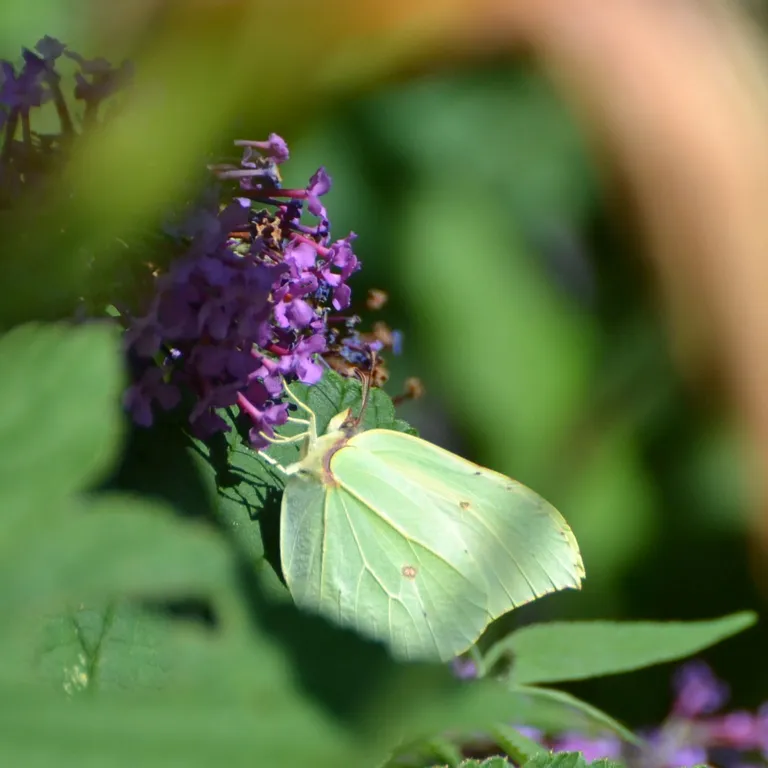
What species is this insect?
Gonepteryx rhamni
